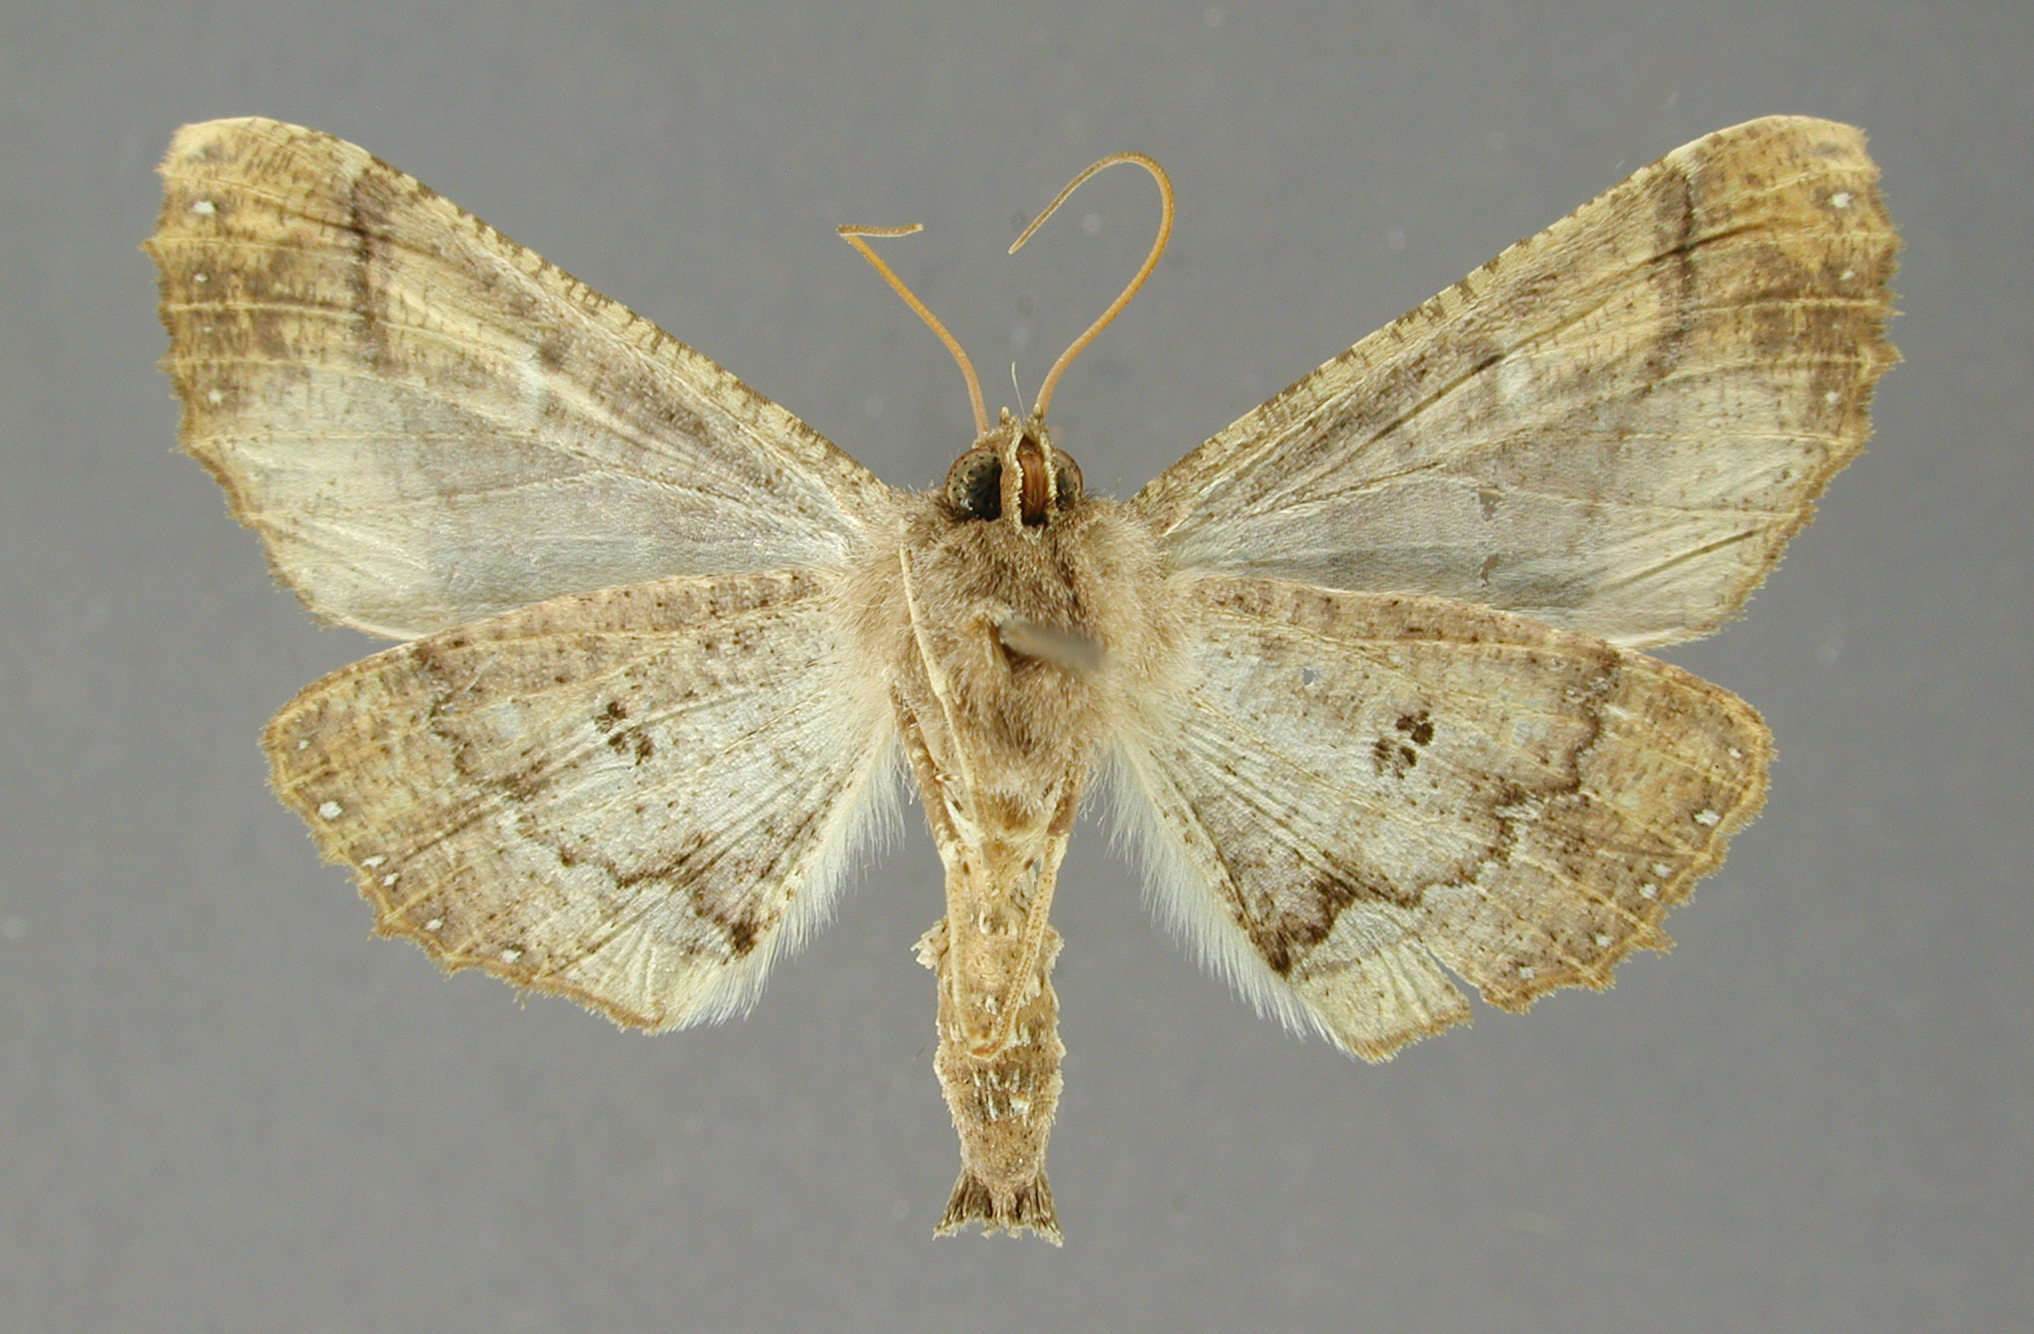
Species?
Pero lusa
